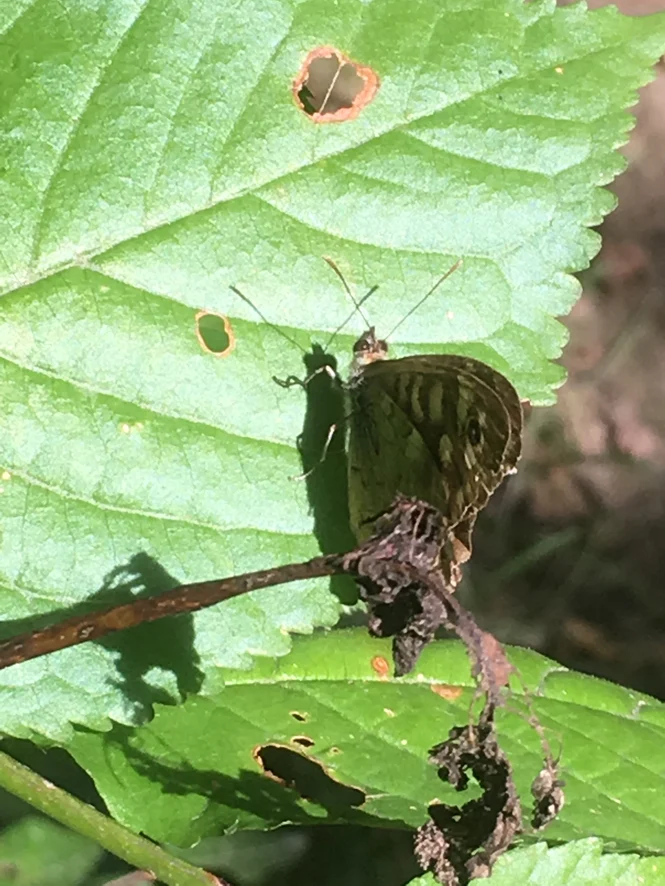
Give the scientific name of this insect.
Pararge aegeria
